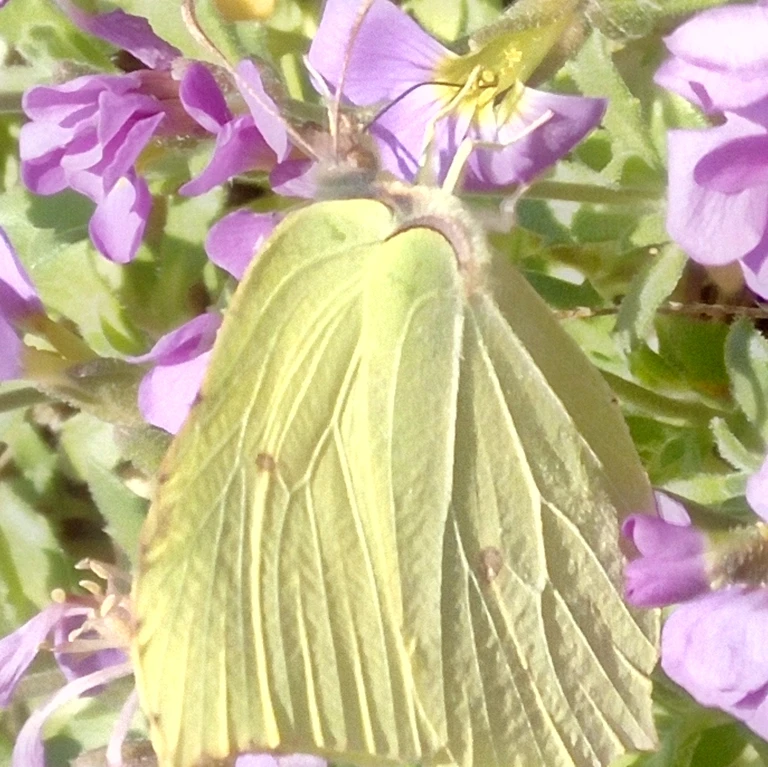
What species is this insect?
Gonepteryx rhamni
